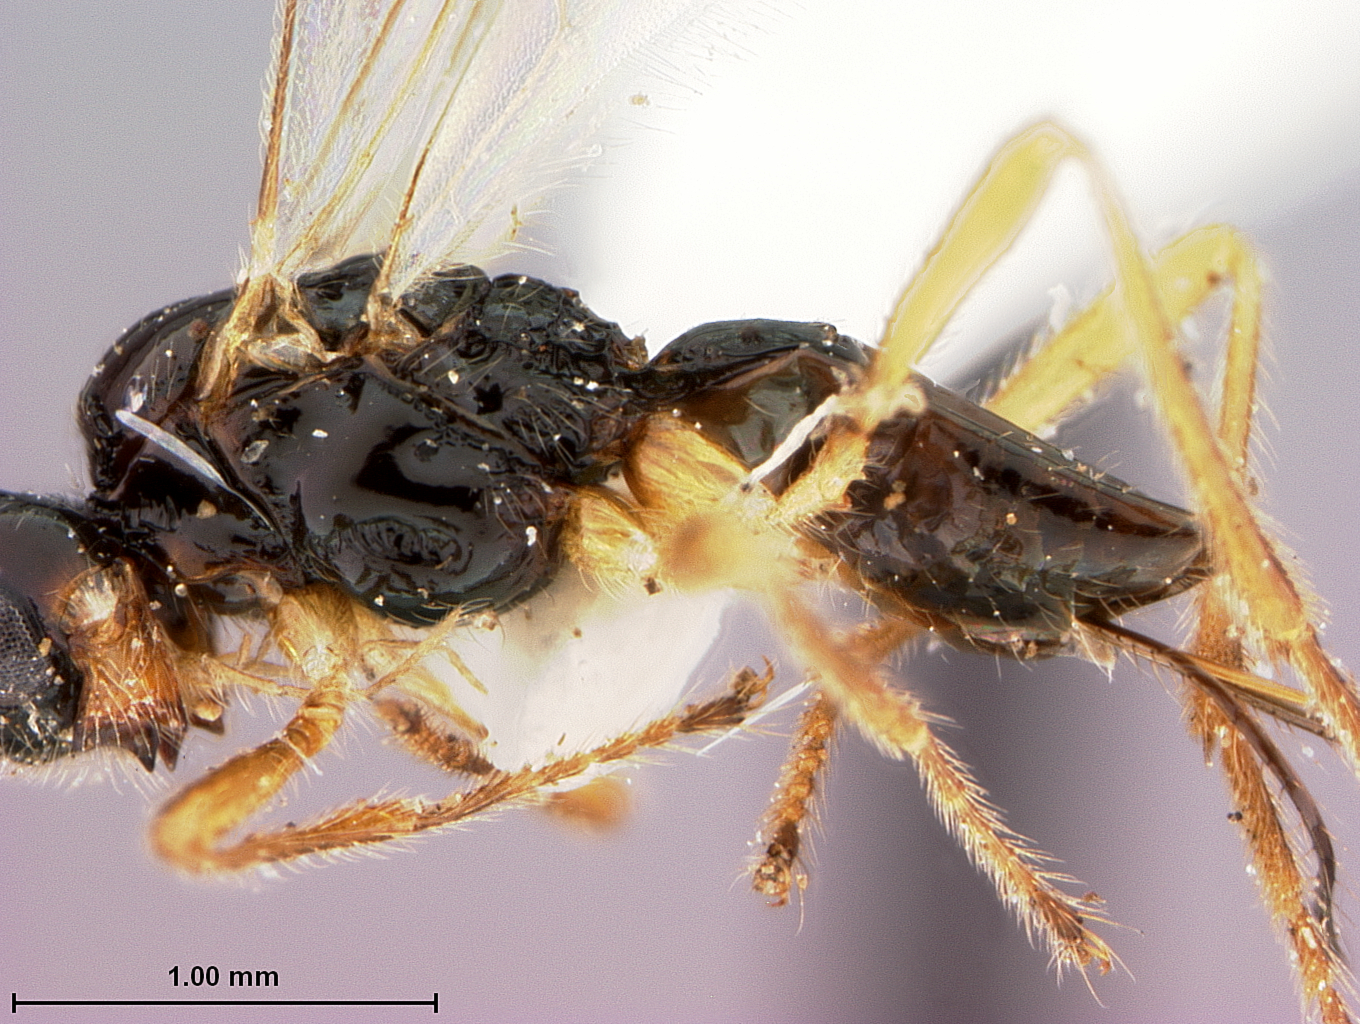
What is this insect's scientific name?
Phaenocarpa raptatrix
